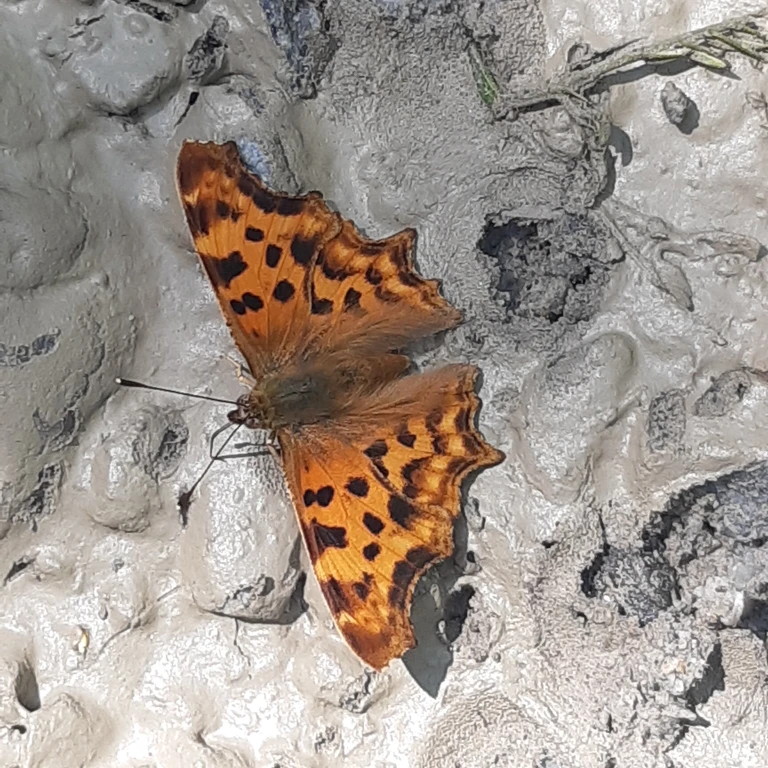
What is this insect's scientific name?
Polygonia c-album
